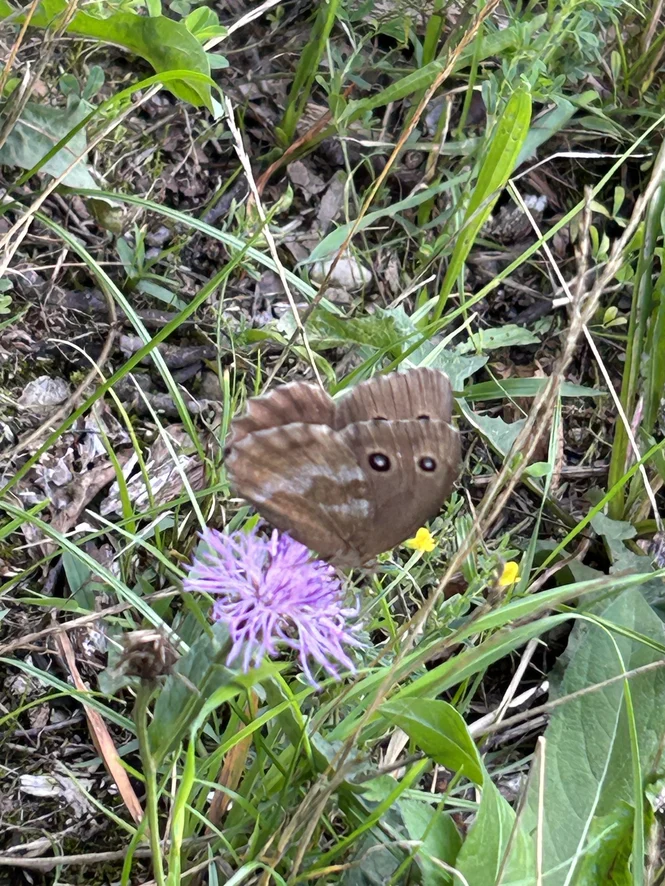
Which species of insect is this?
Minois dryas
